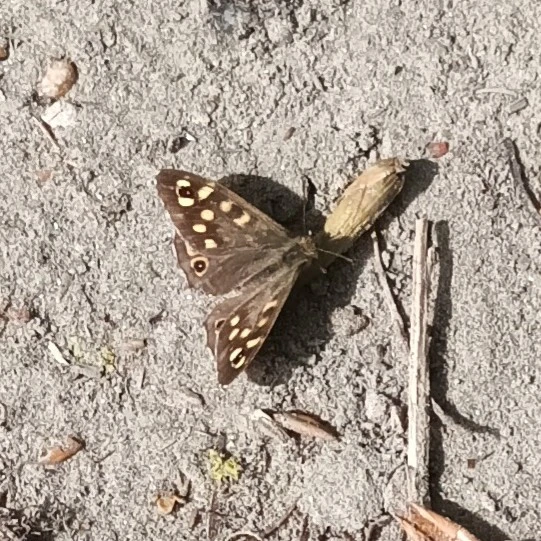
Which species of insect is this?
Pararge aegeria
